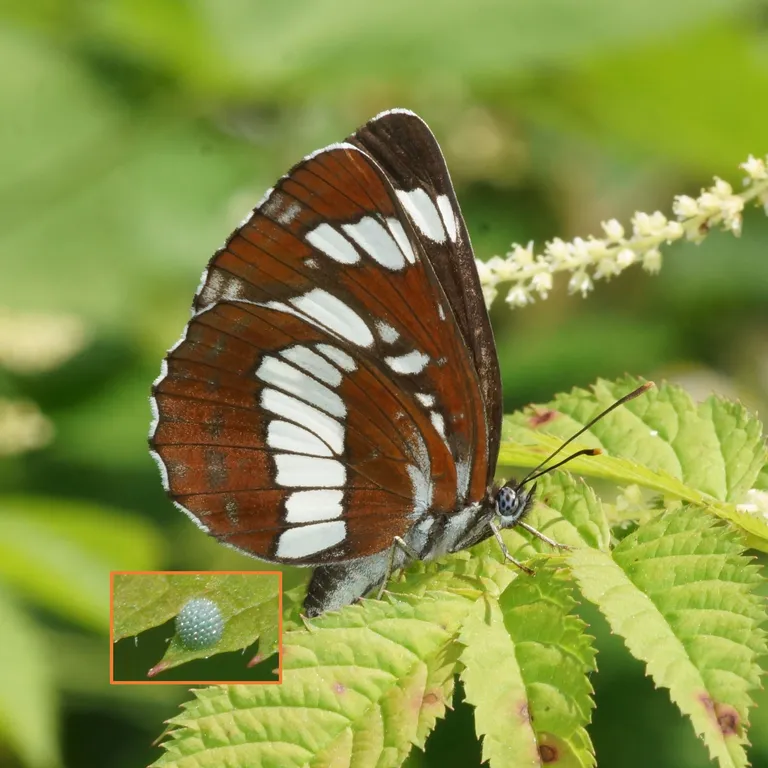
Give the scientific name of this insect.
Neptis rivularis
